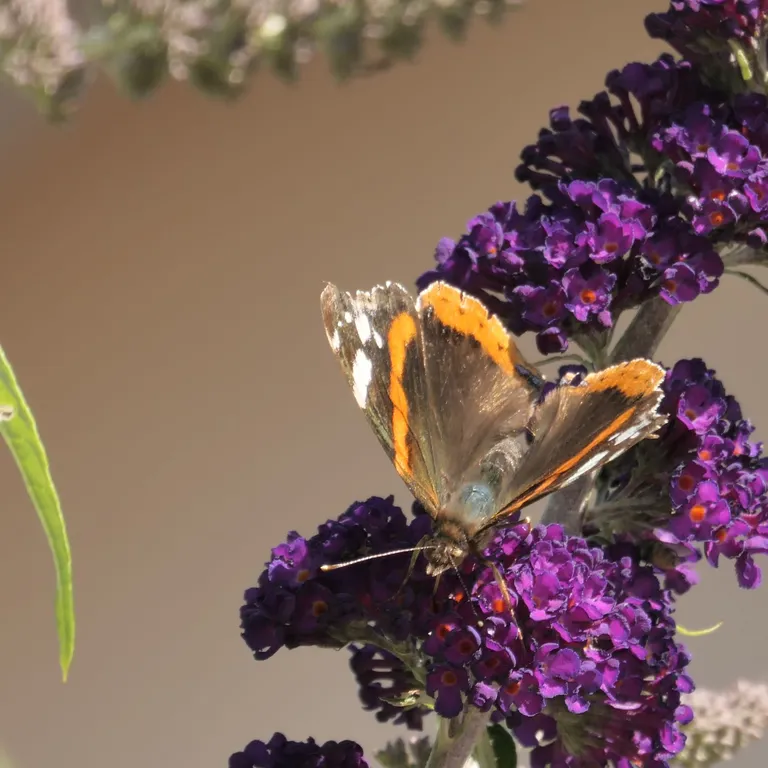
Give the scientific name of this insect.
Vanessa atalanta
